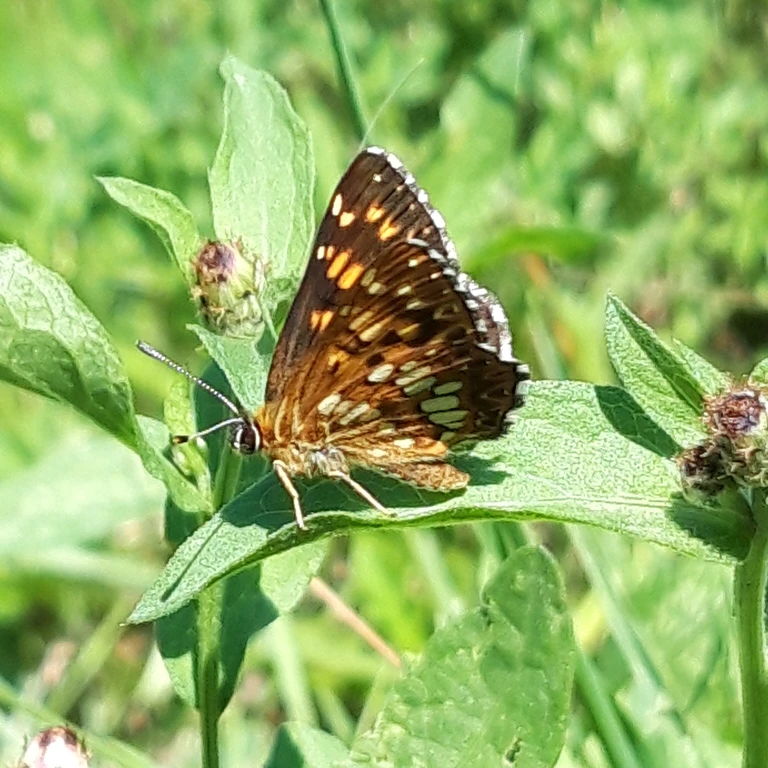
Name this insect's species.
Hamearis lucina
